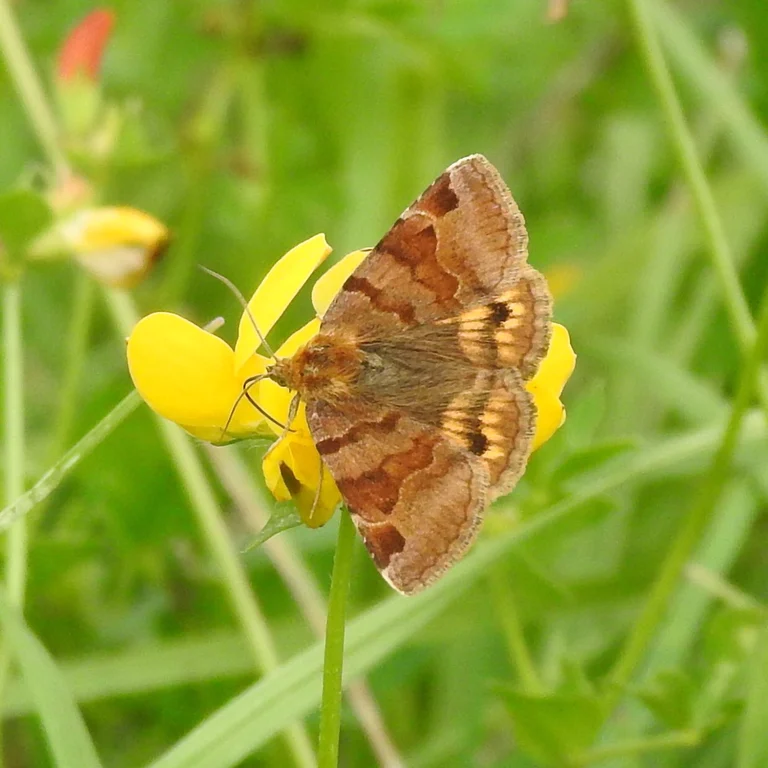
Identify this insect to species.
Euclidia glyphica
